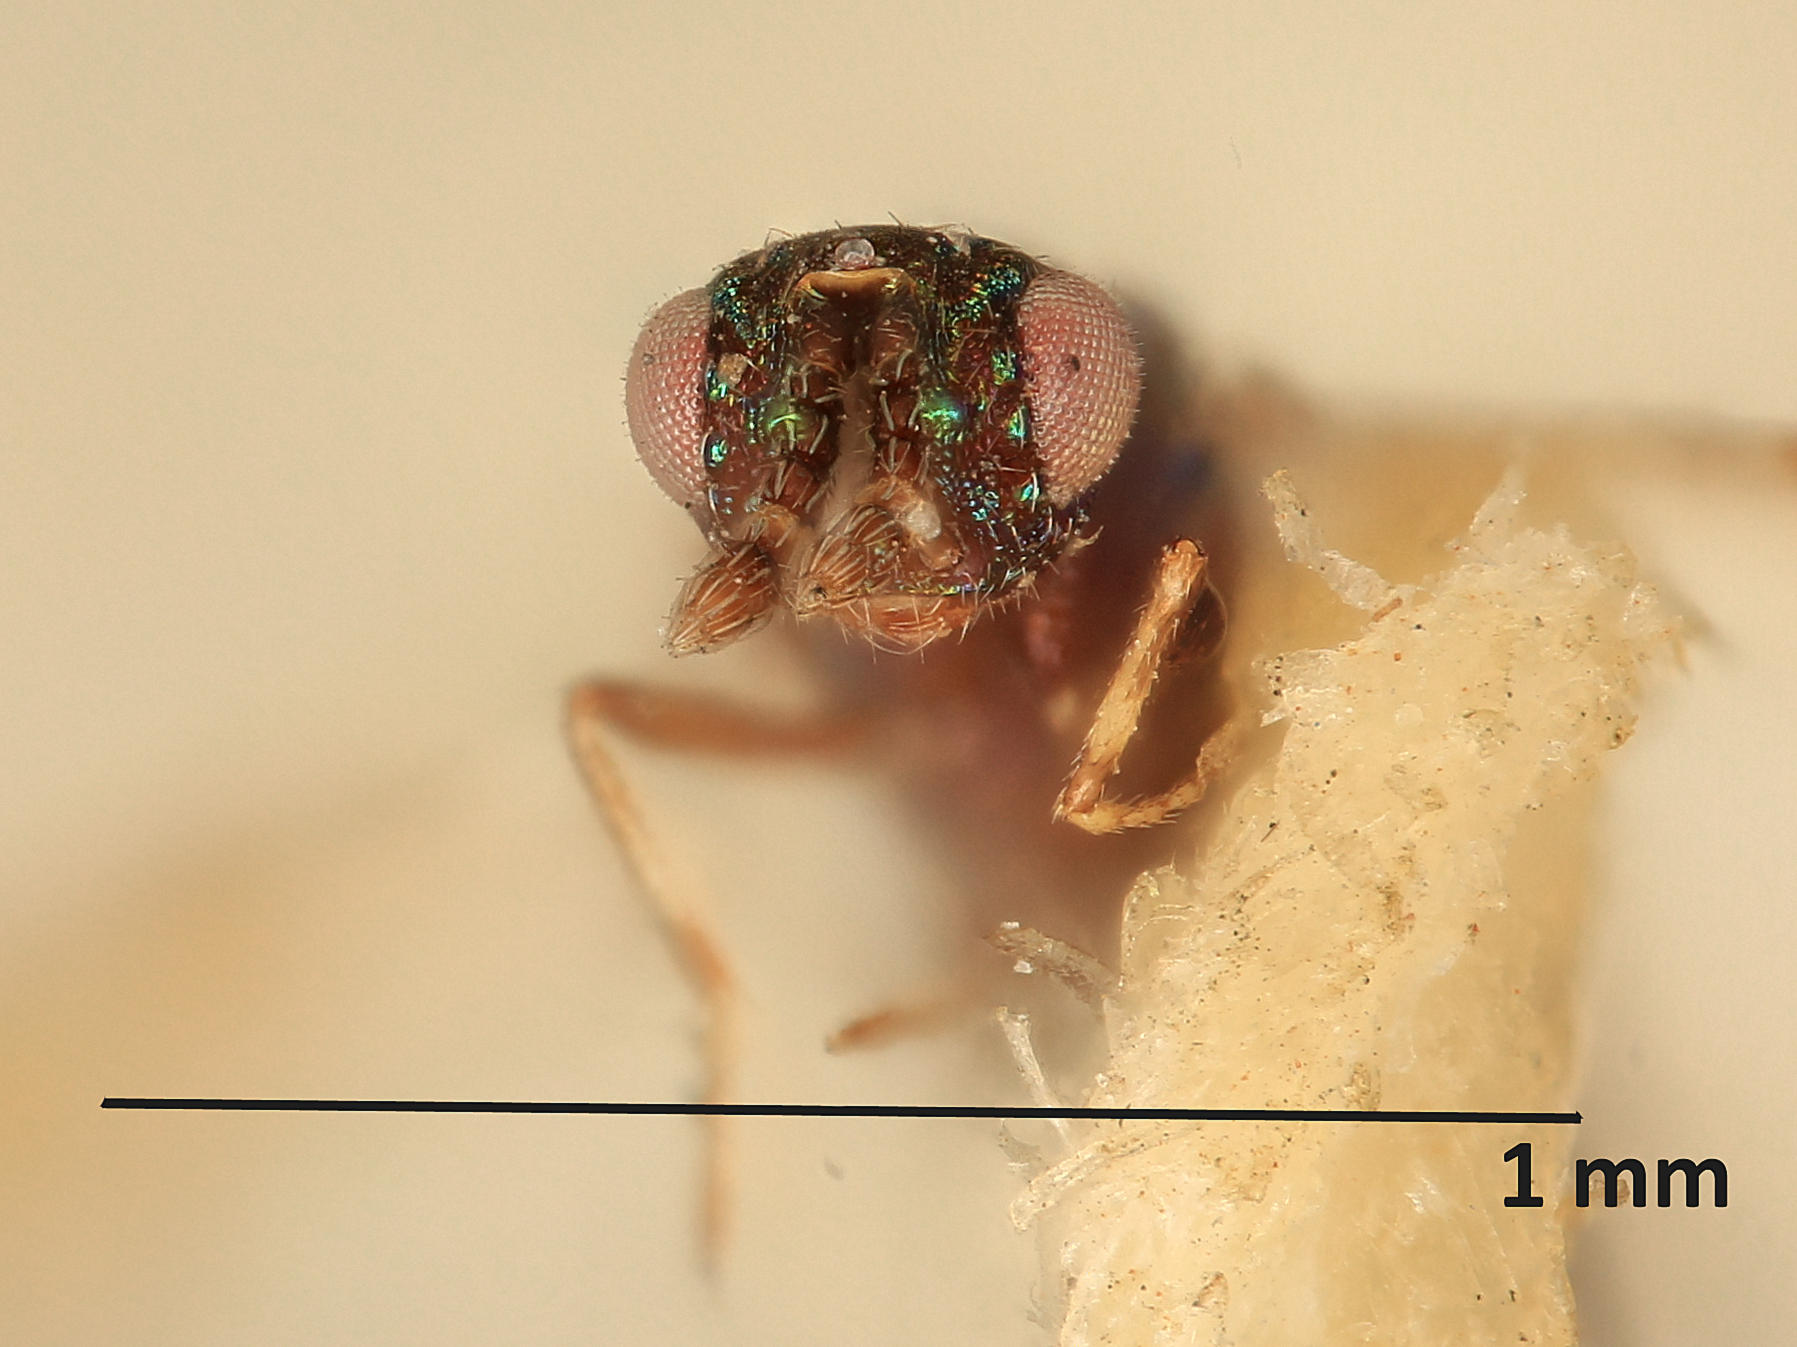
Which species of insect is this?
Astichus pulchrilineatus
